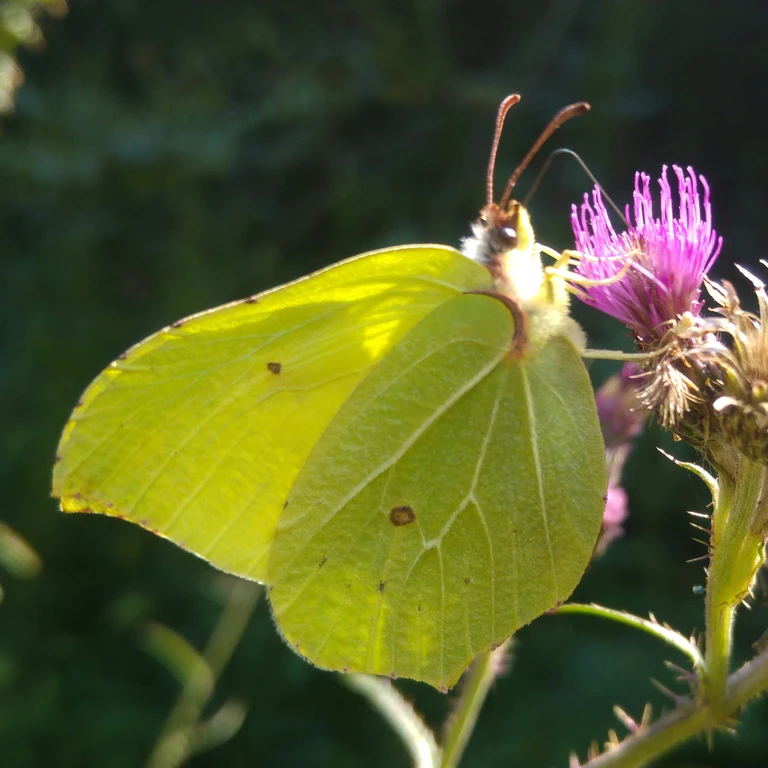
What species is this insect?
Gonepteryx rhamni
